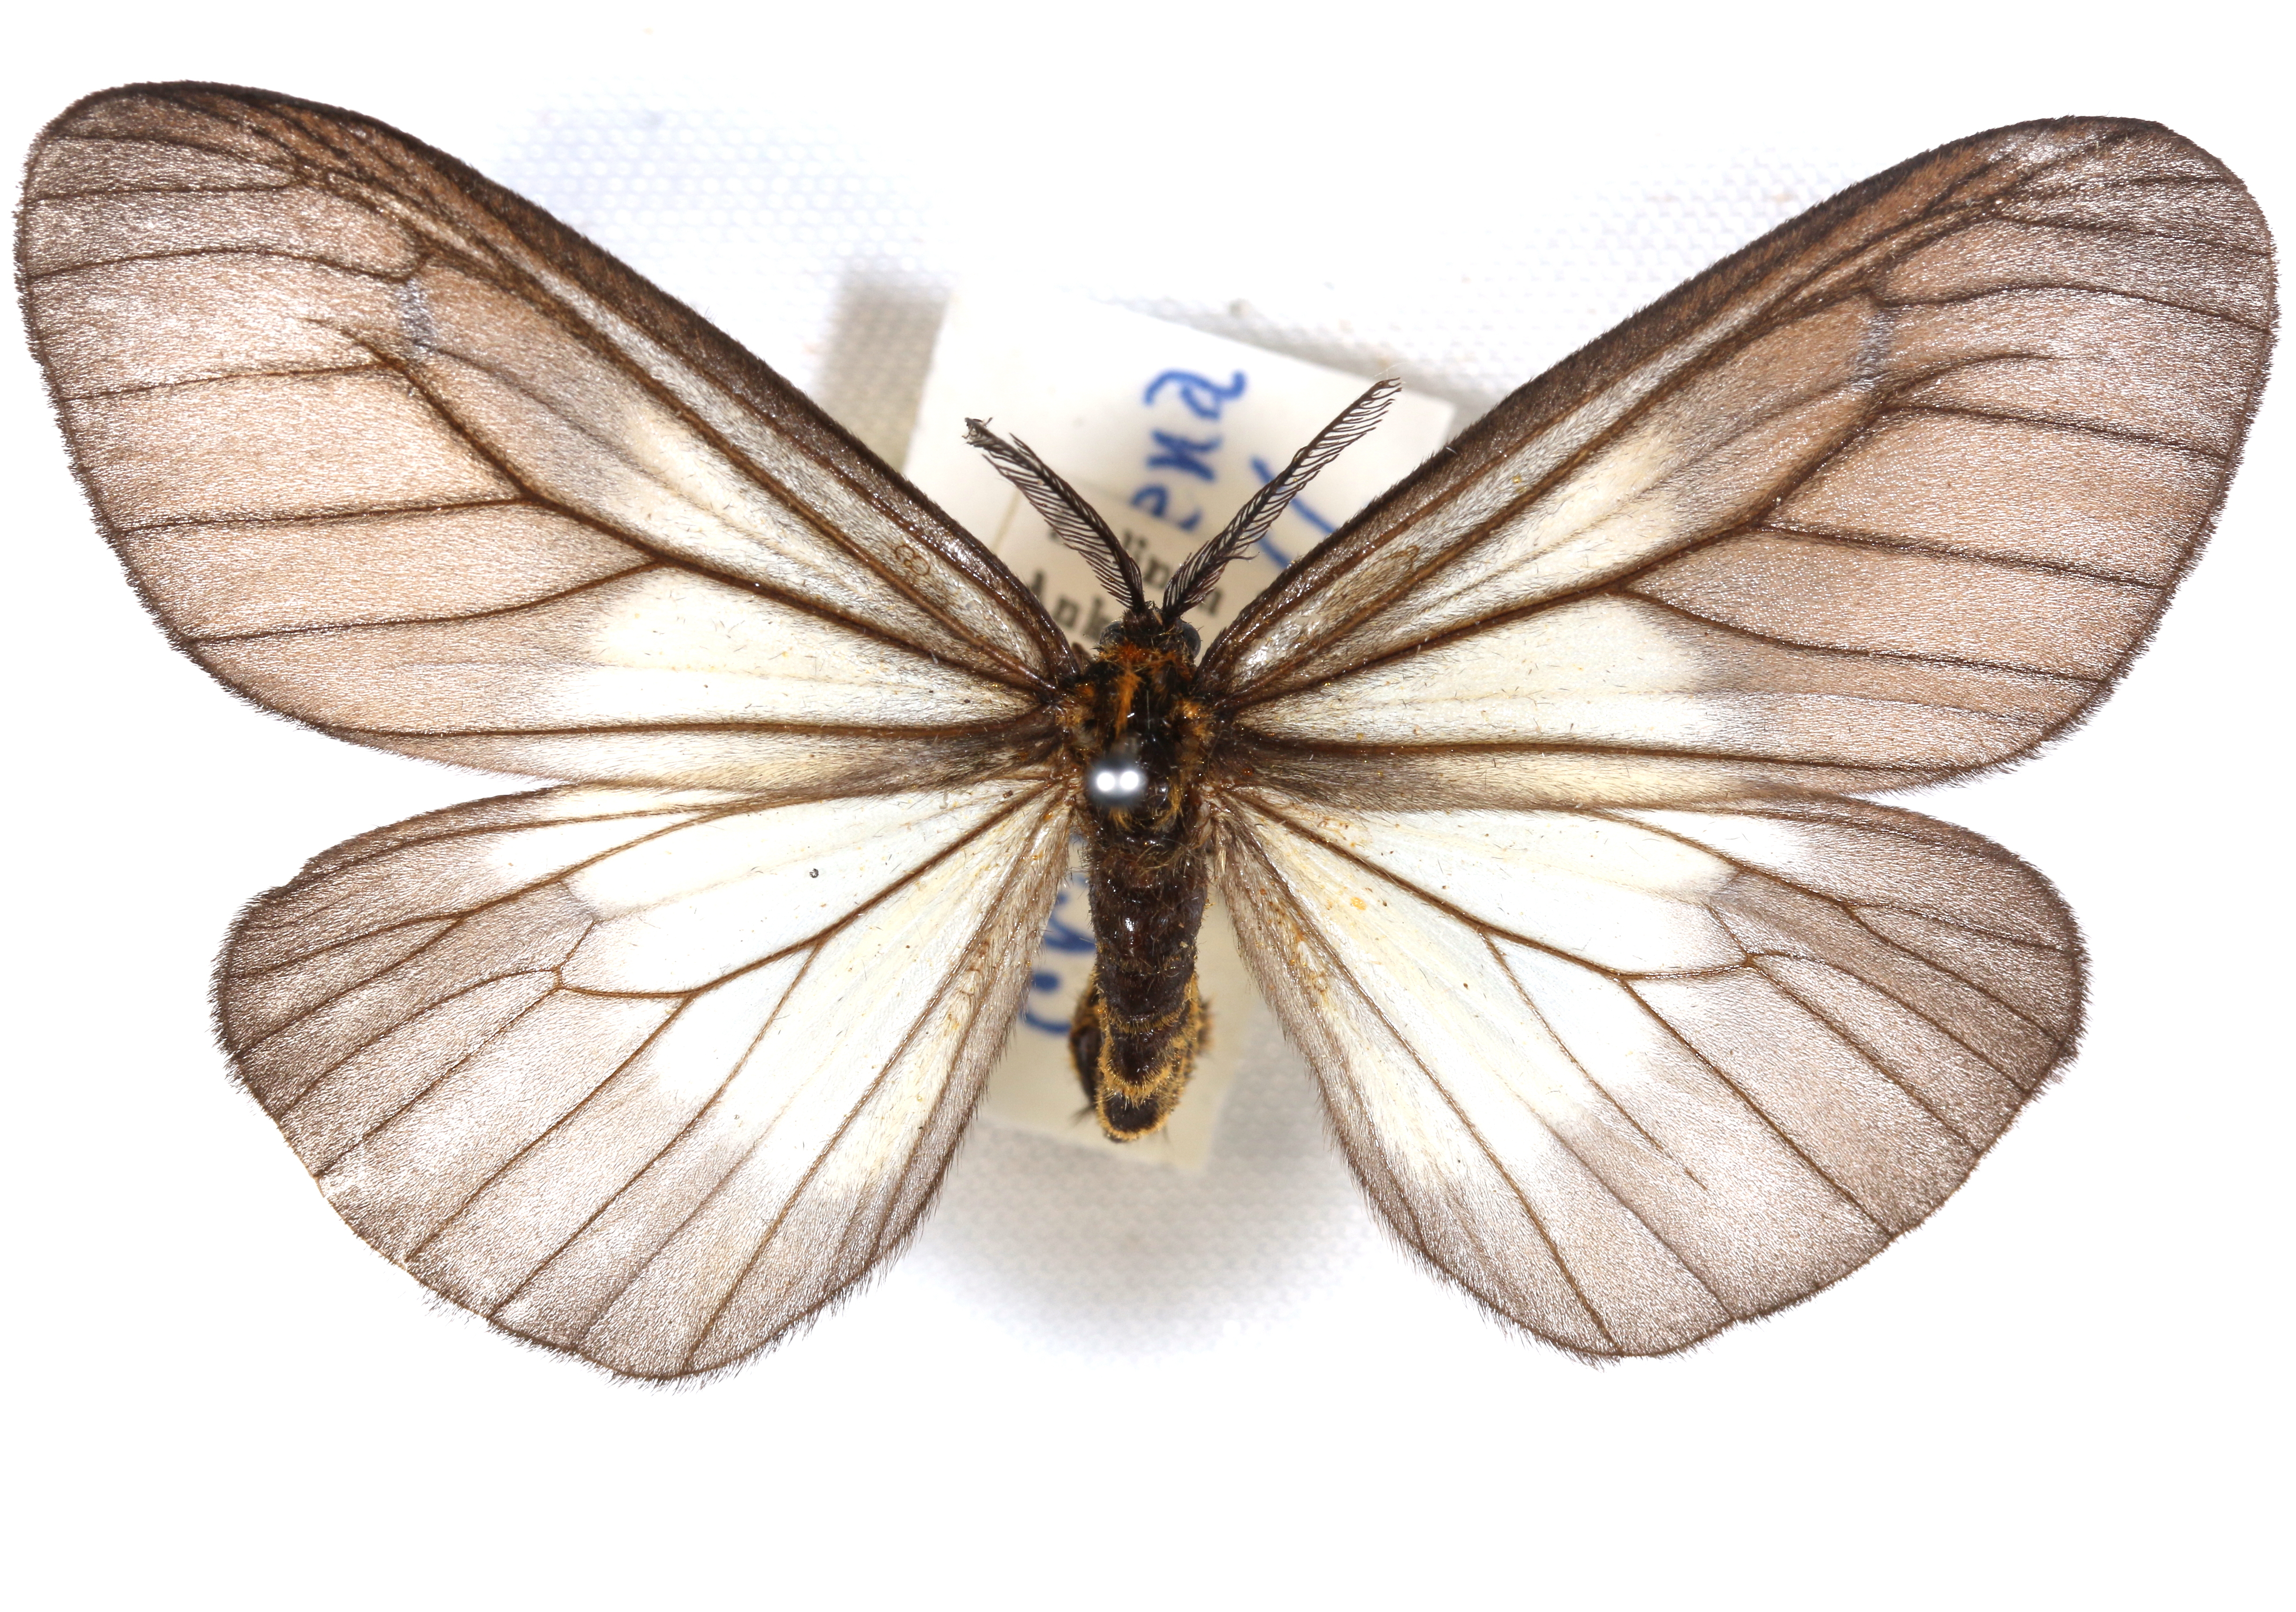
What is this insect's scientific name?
Pirga cryptogena
